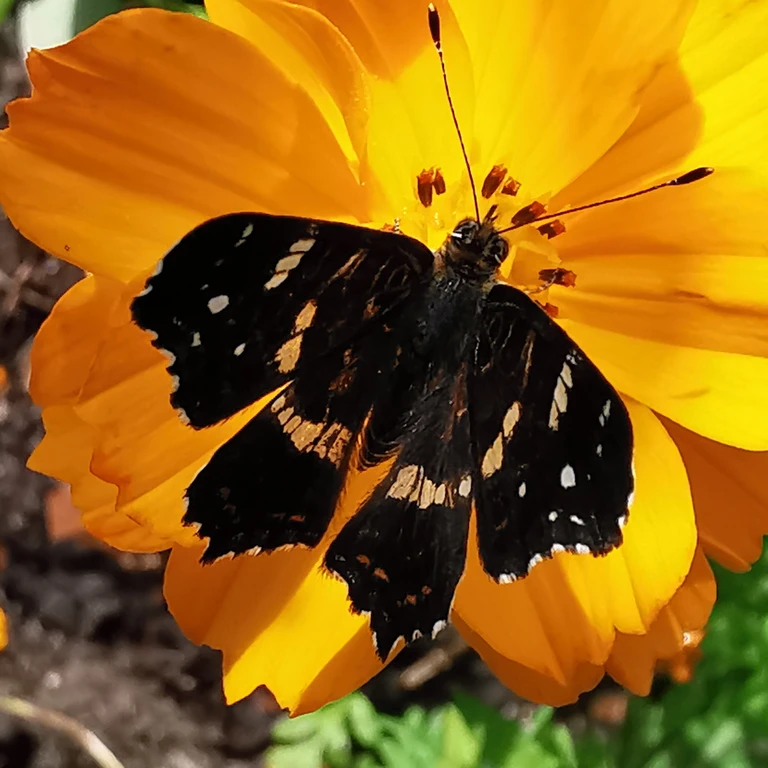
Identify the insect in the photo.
Araschnia levana
